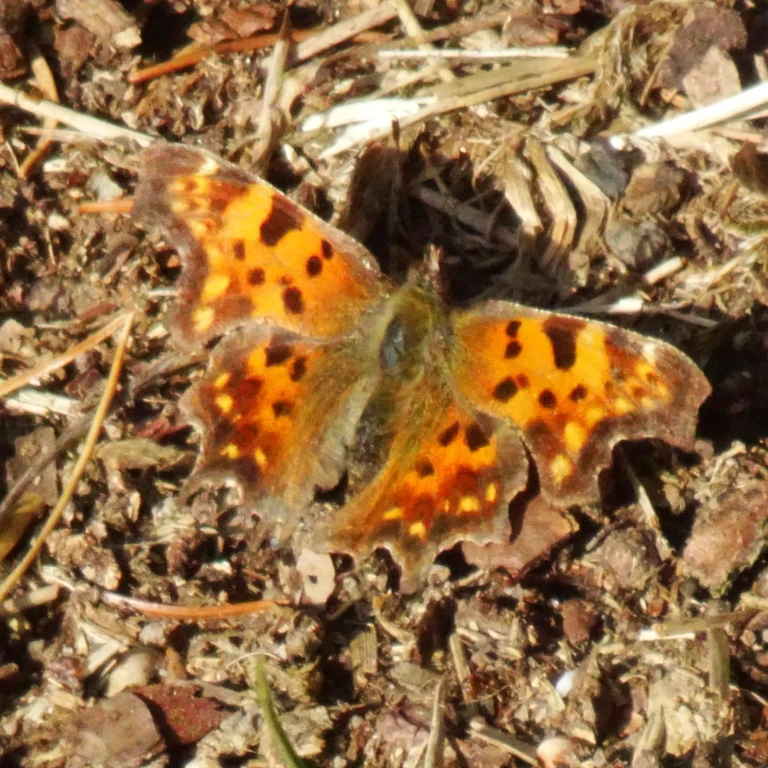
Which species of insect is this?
Polygonia c-album
